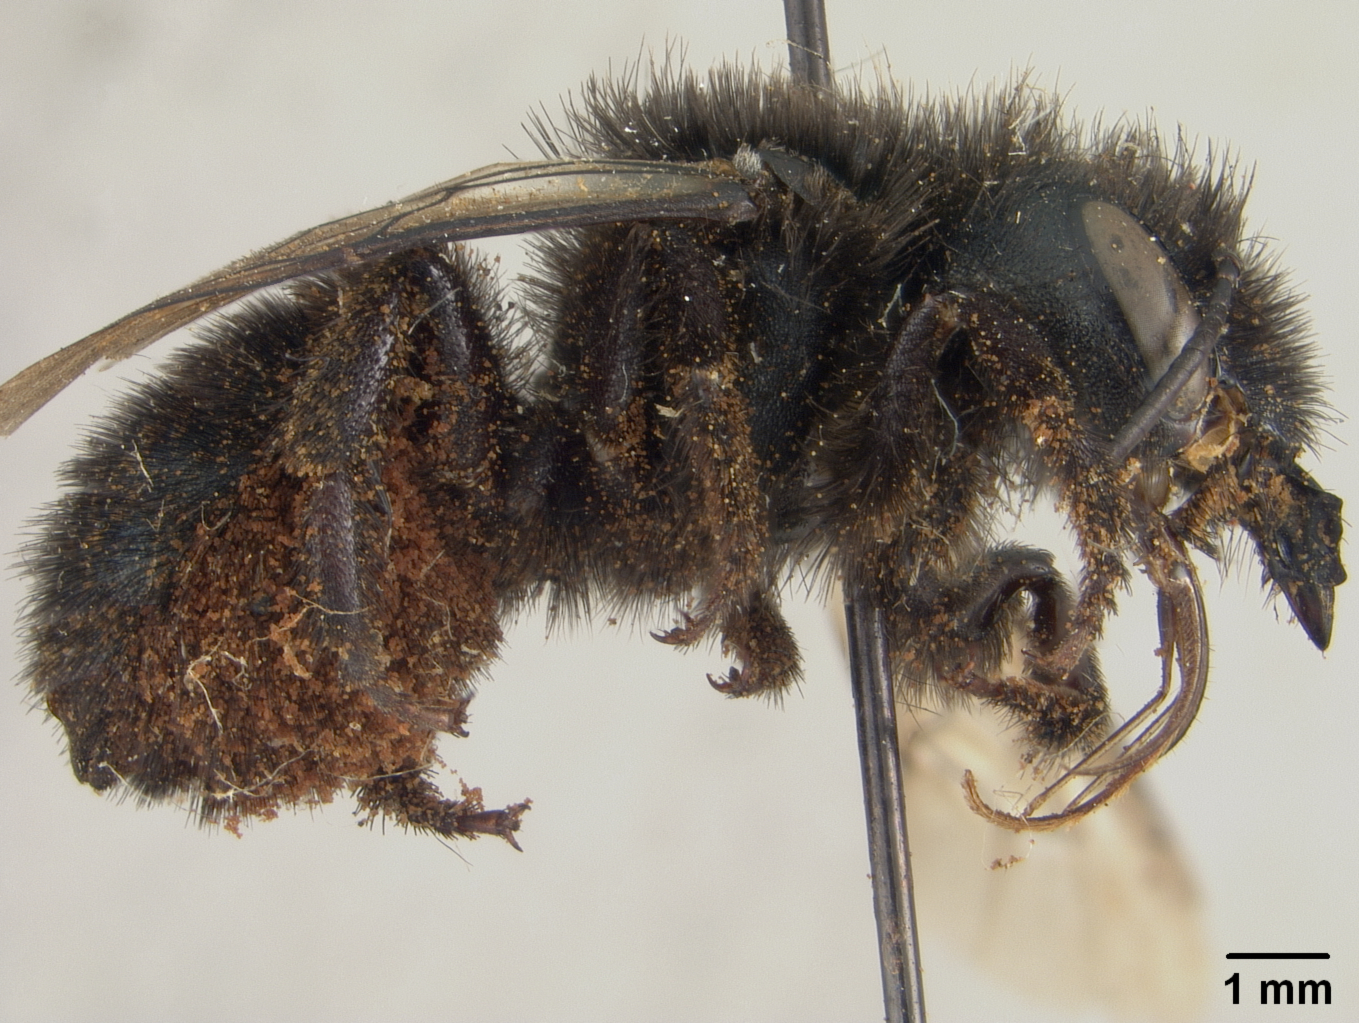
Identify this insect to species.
Osmia mendocinensis
